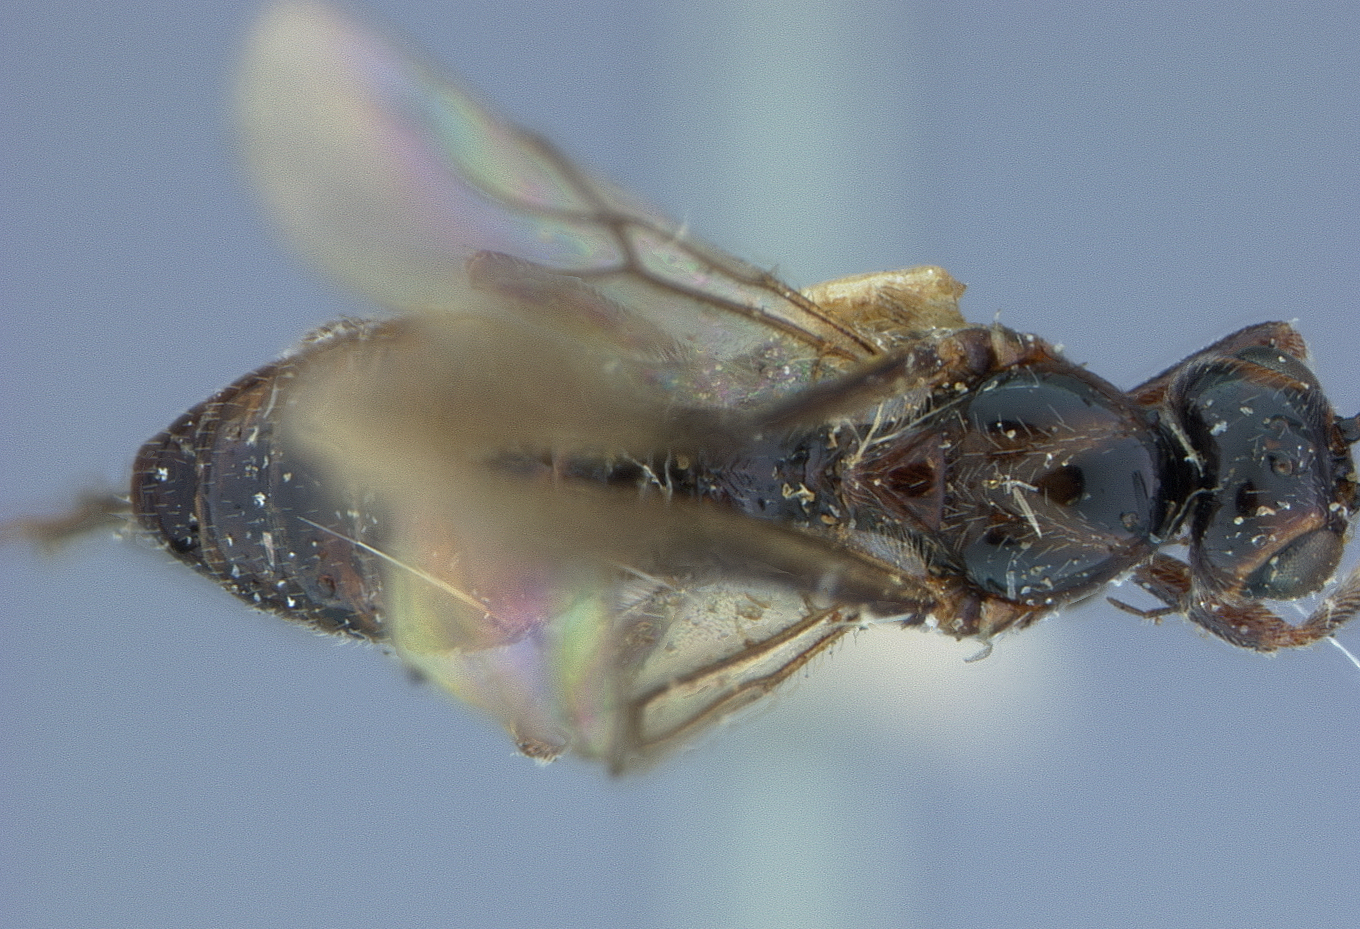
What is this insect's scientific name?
Bracon nevadensis
